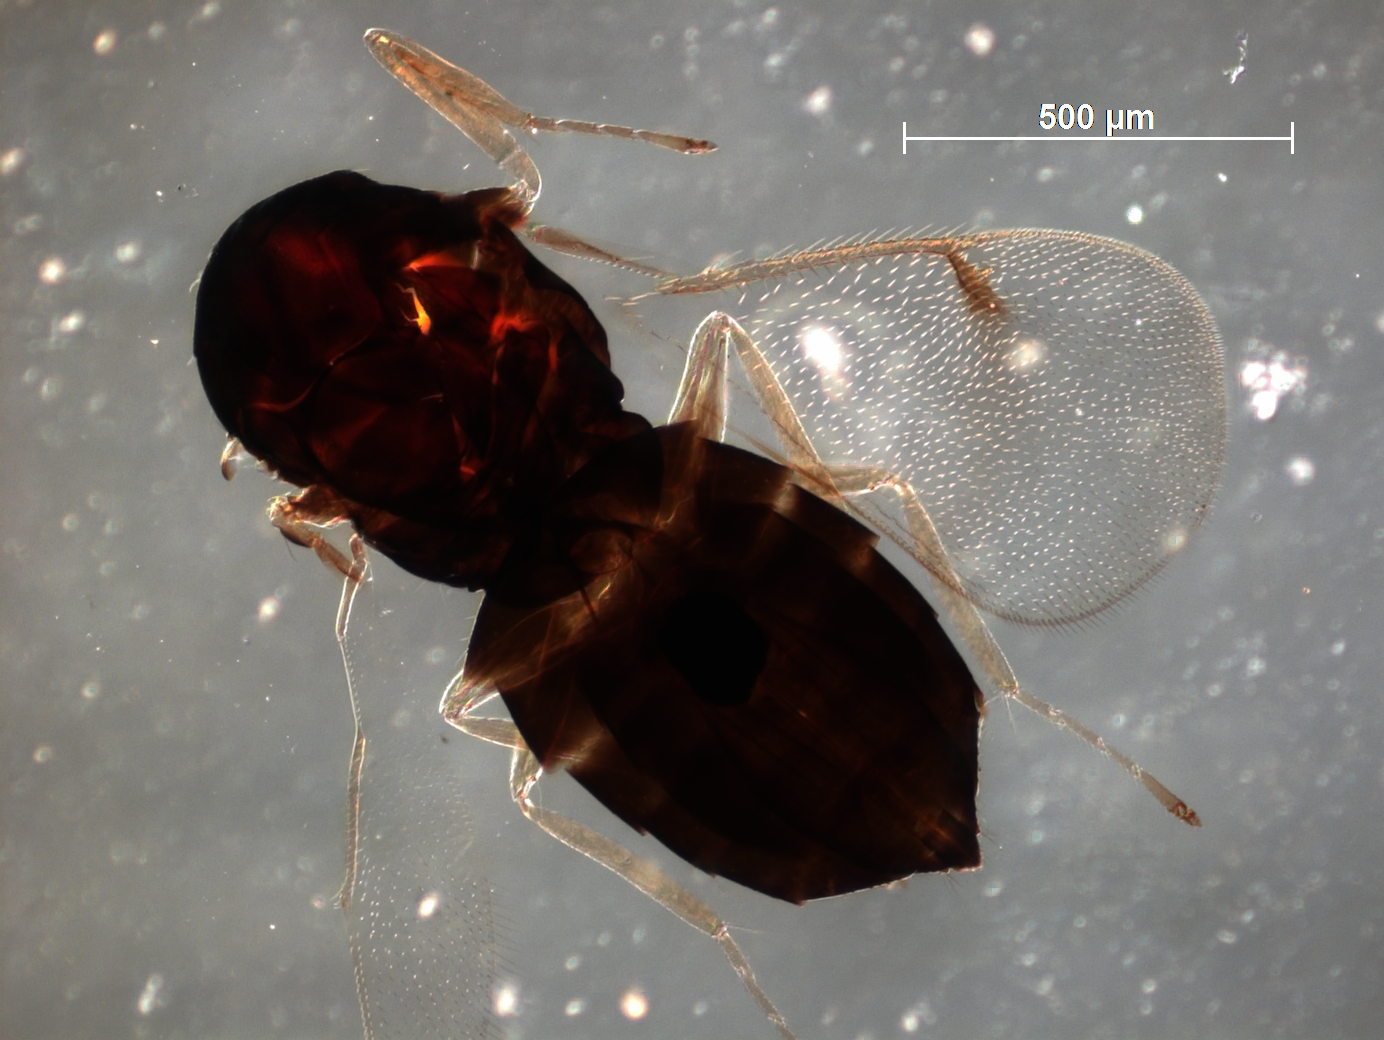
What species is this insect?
Chrysocharis horticola
